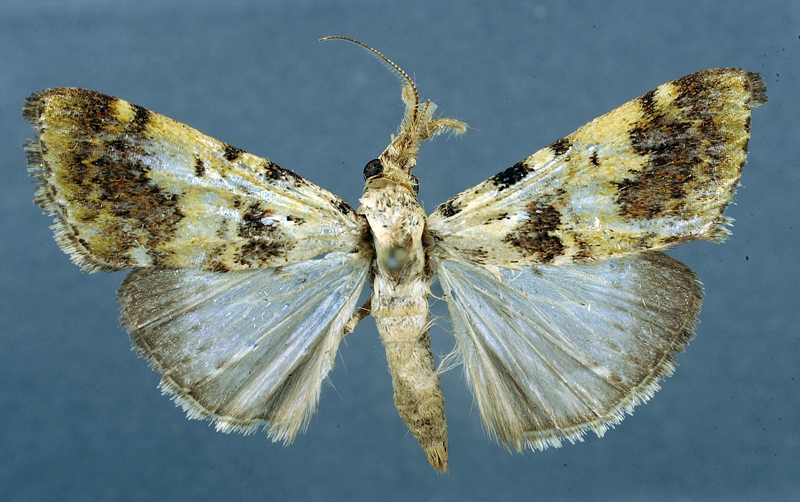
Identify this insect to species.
Stericta umbrosalis
